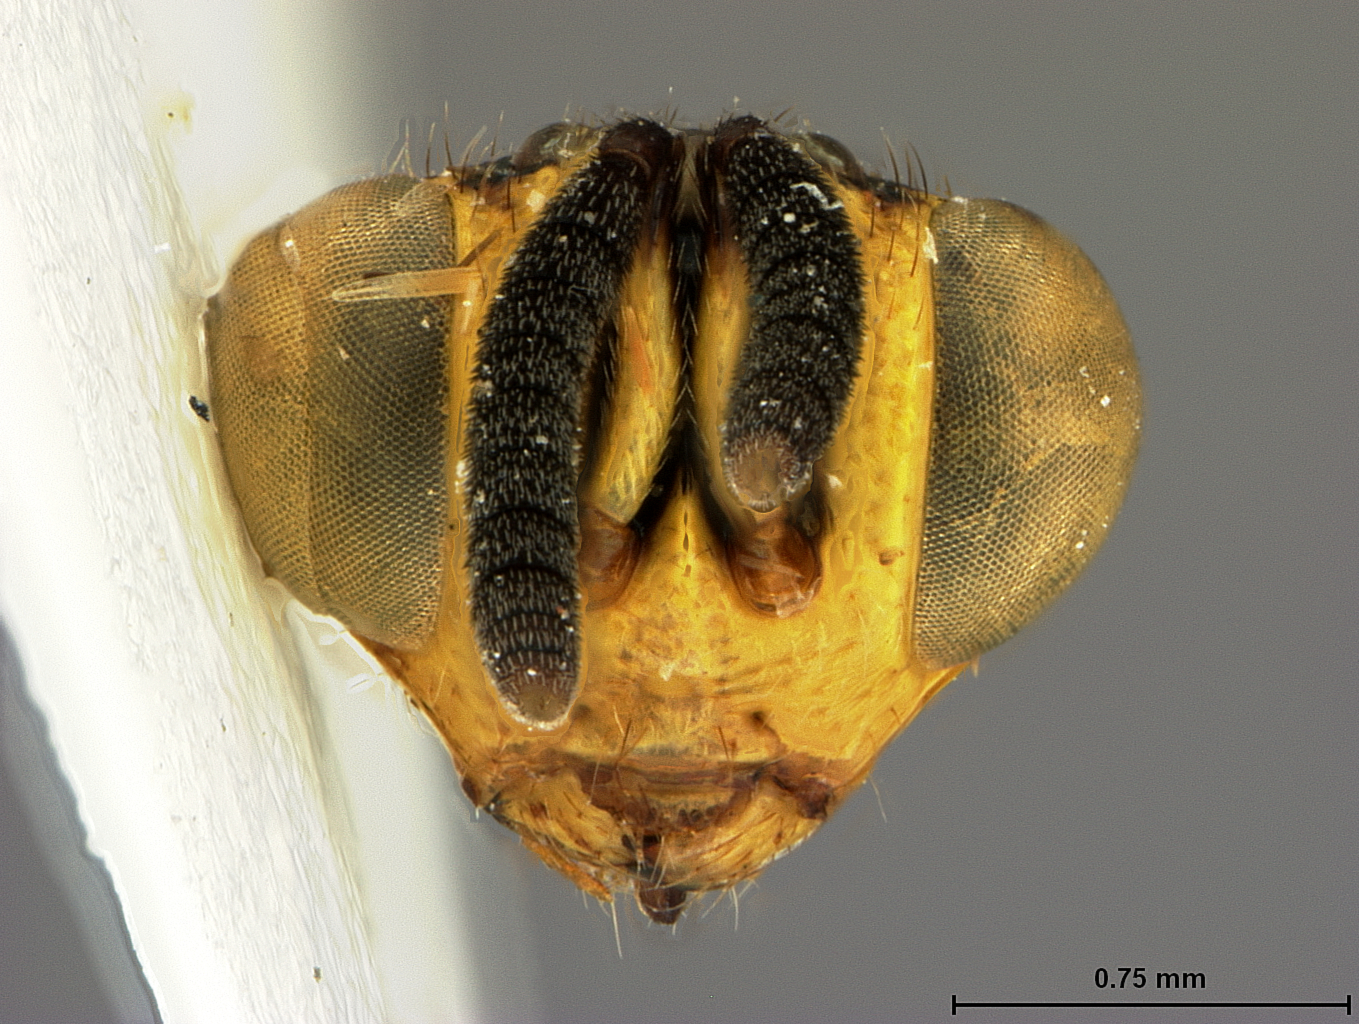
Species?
Smicra montana
